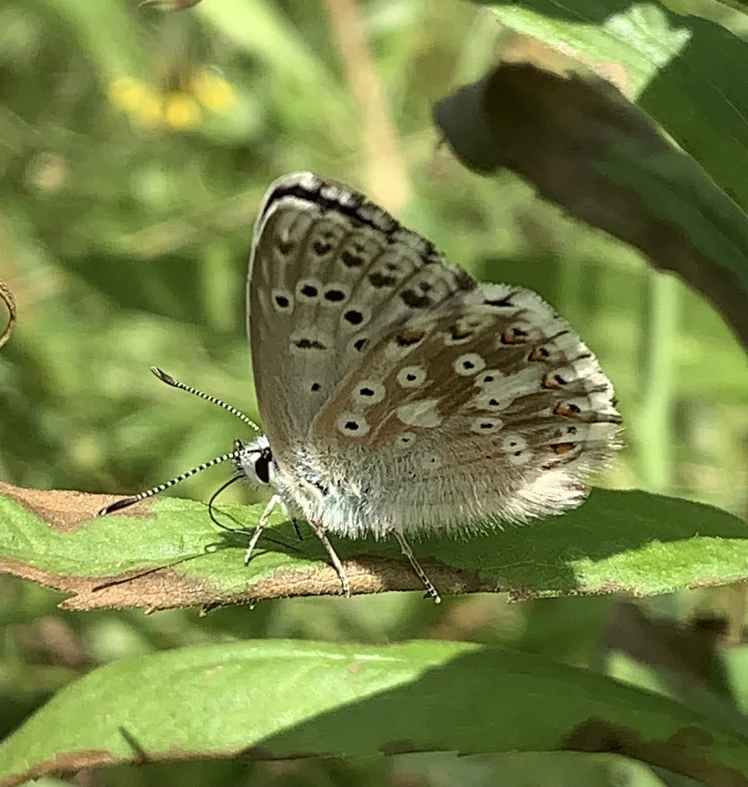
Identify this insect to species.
Lysandra coridon
